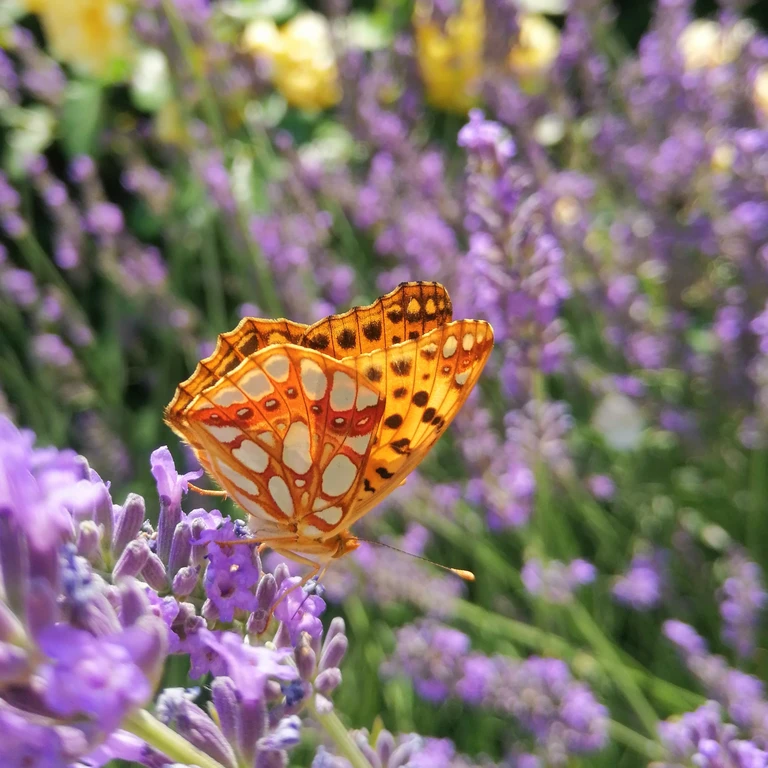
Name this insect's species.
Issoria lathonia
